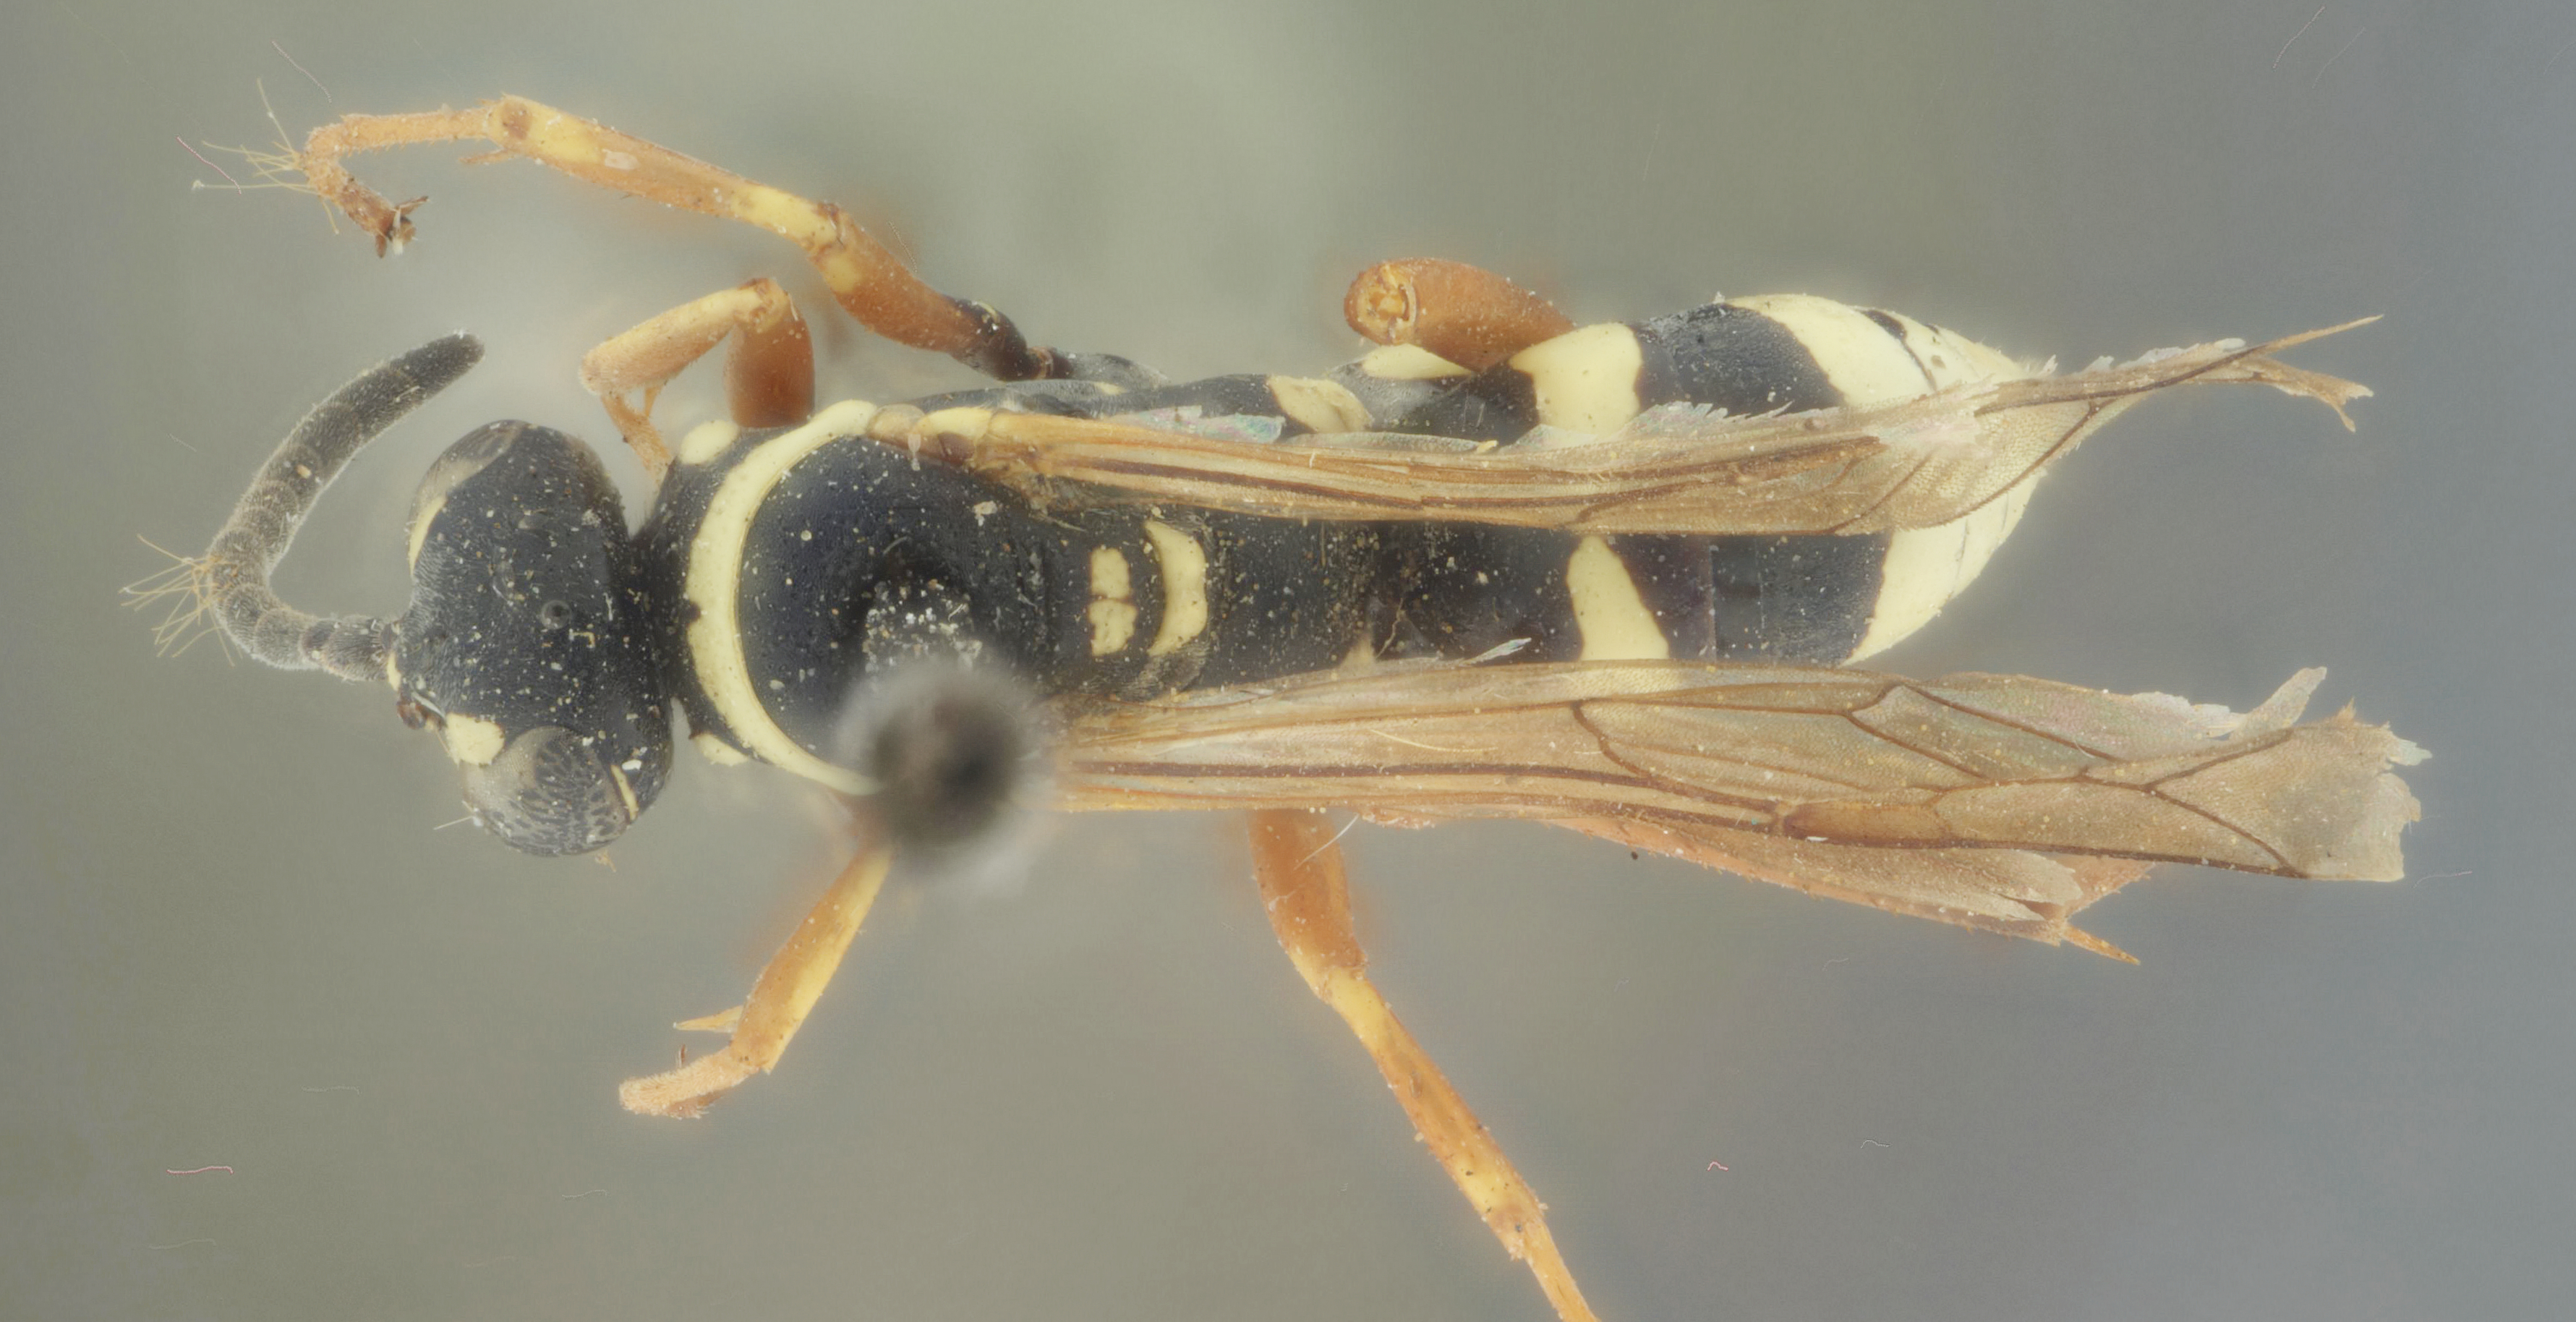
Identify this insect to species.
Ceropales maculata
